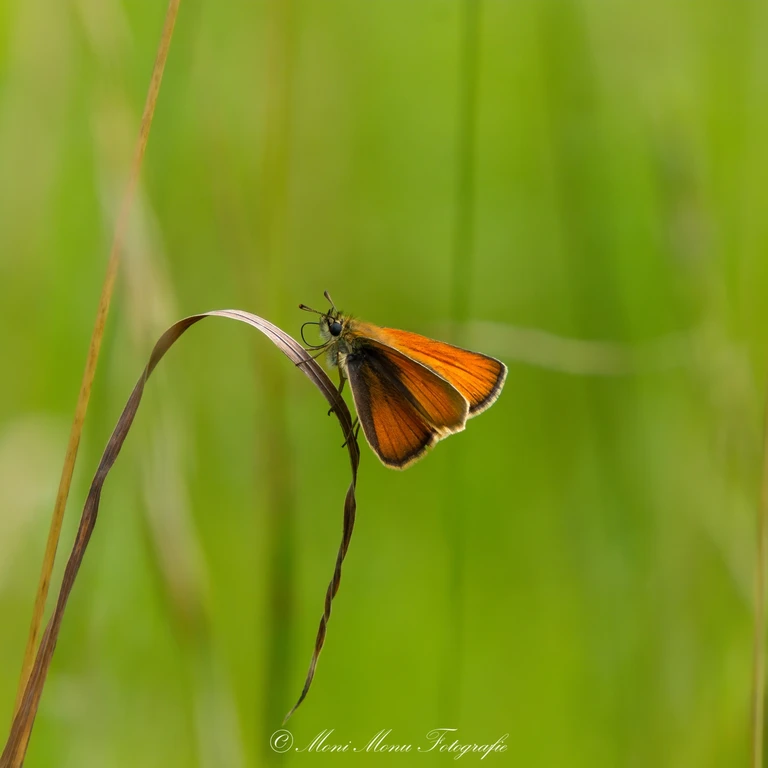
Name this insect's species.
Thymelicus sylvestris
